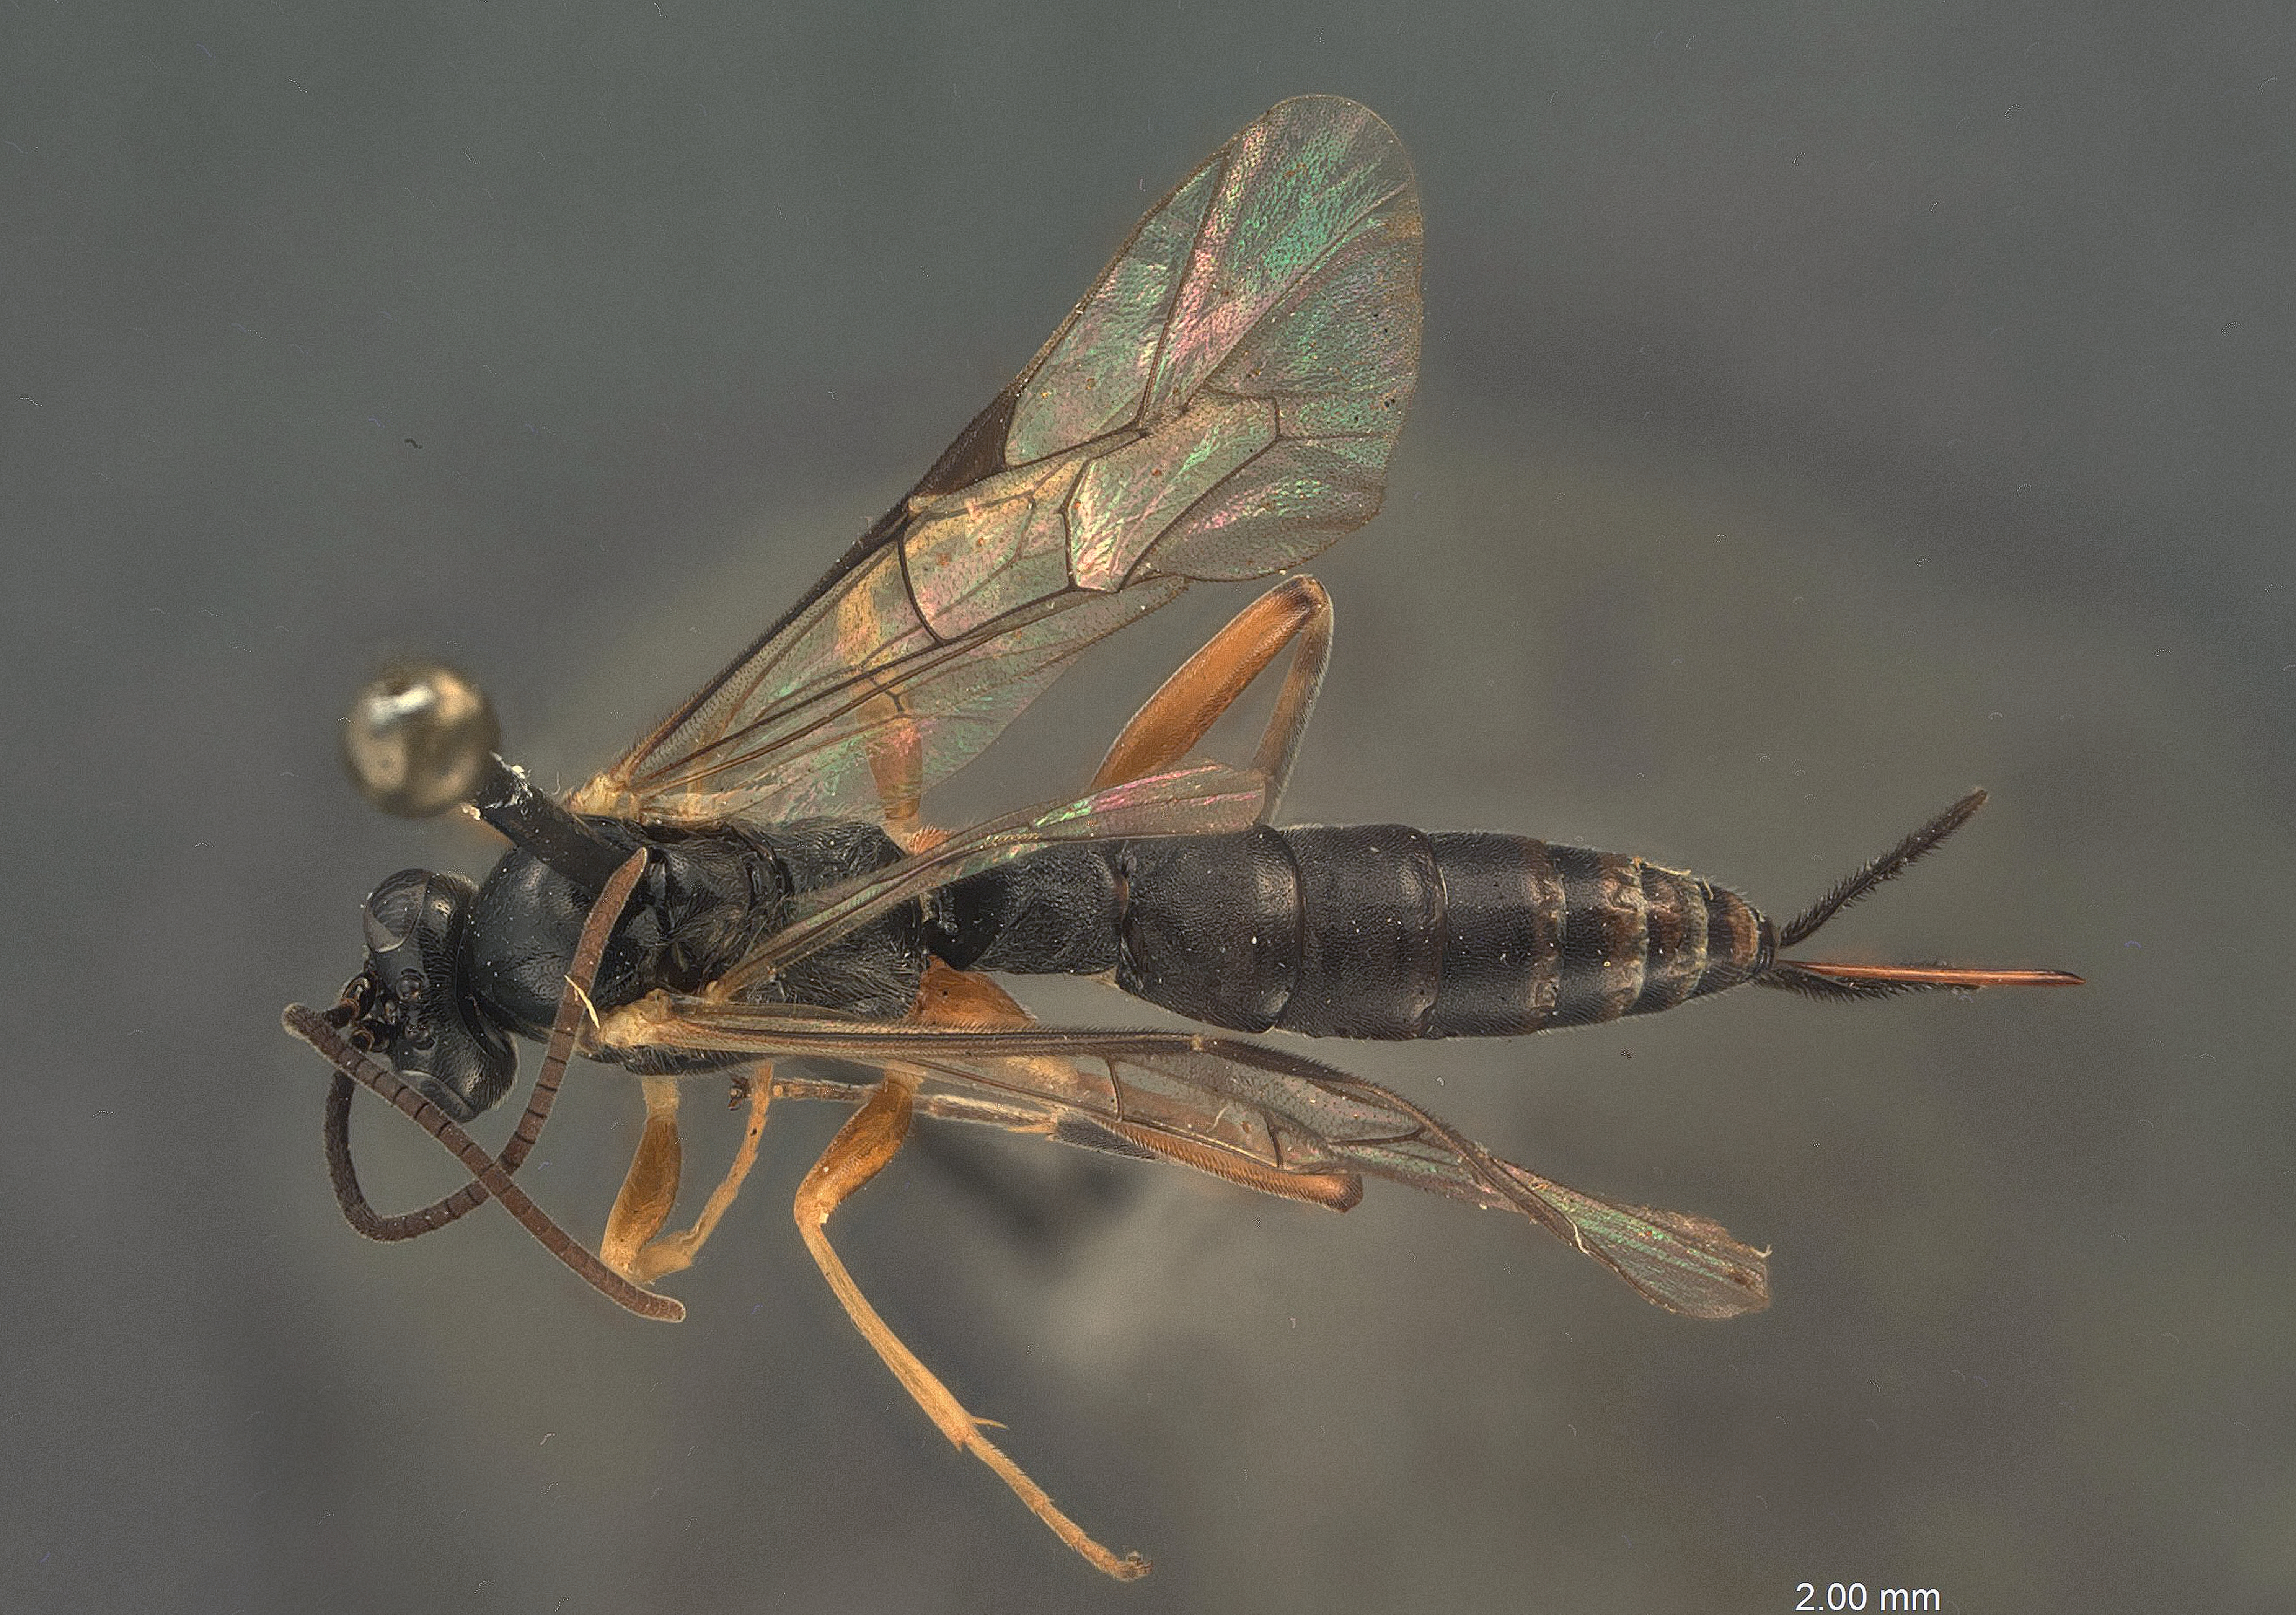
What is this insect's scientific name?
Delomerista japonica
